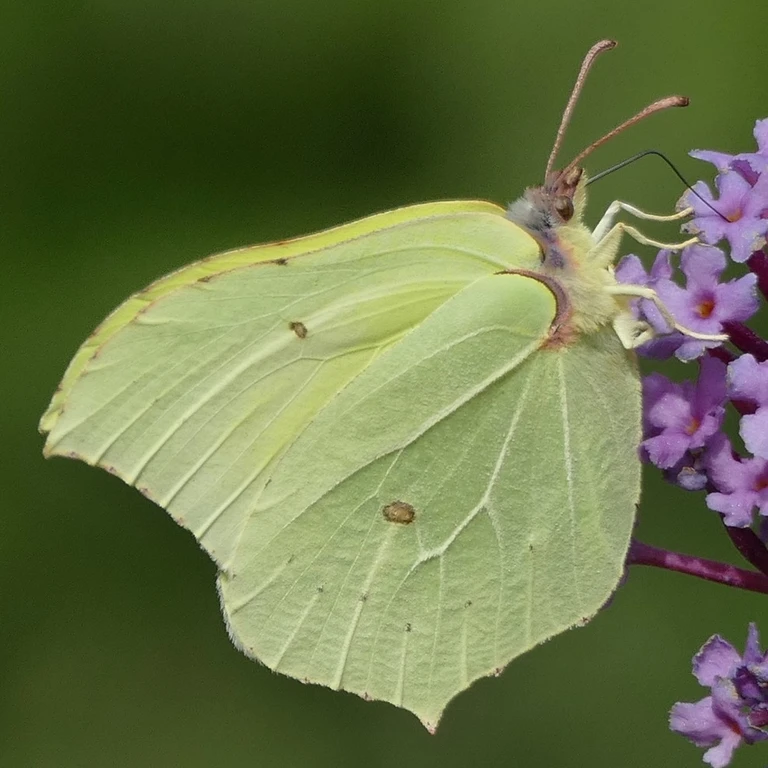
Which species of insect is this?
Gonepteryx rhamni
